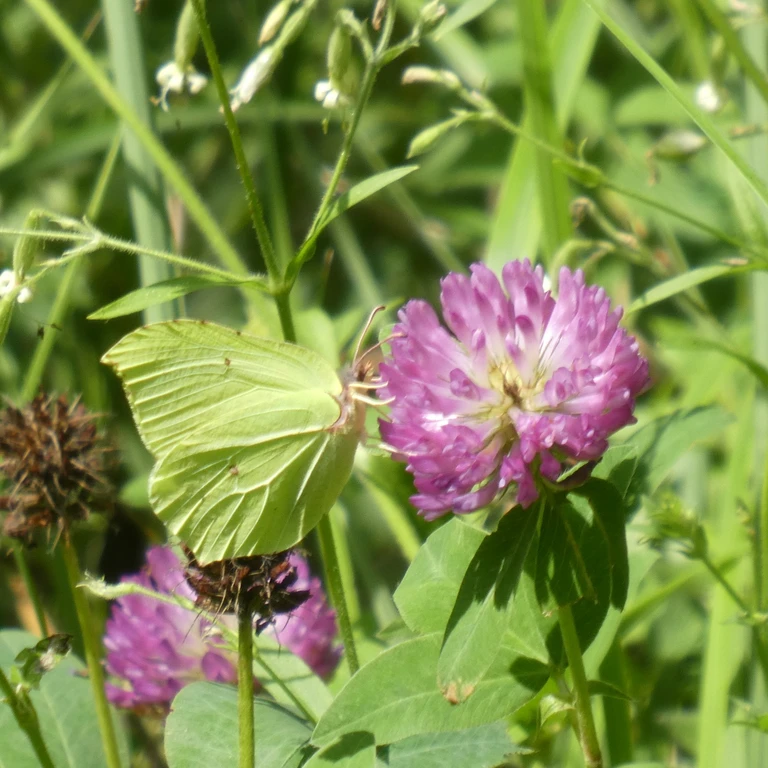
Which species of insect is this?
Gonepteryx rhamni
